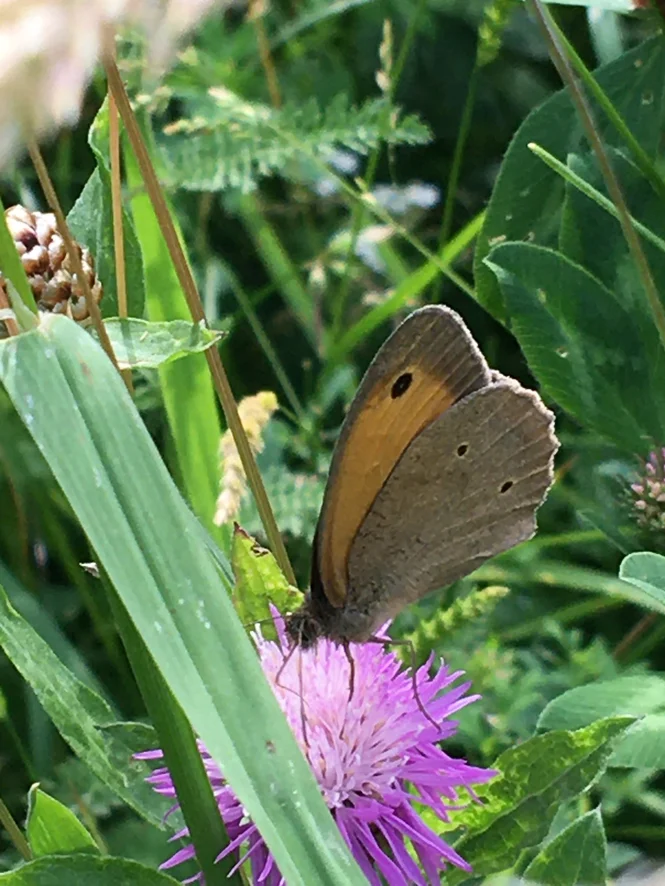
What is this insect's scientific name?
Maniola jurtina
